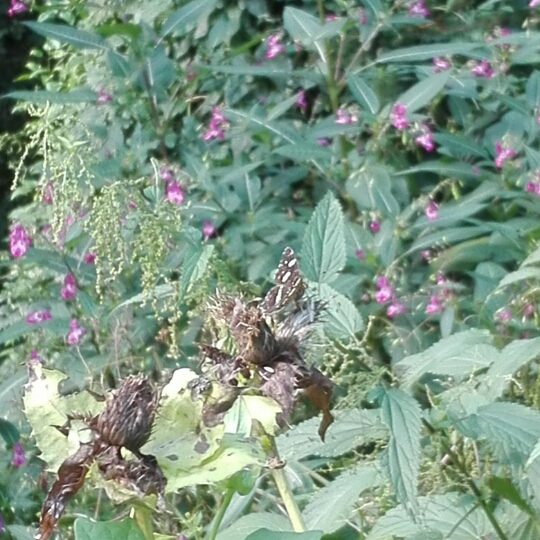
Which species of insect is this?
Araschnia levana
